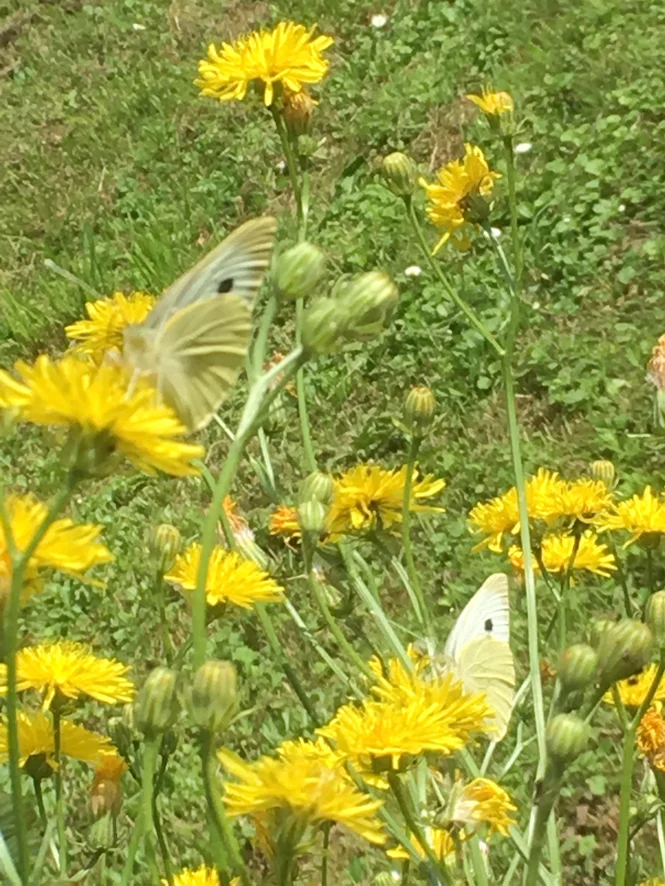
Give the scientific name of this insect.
Pieris brassicae
